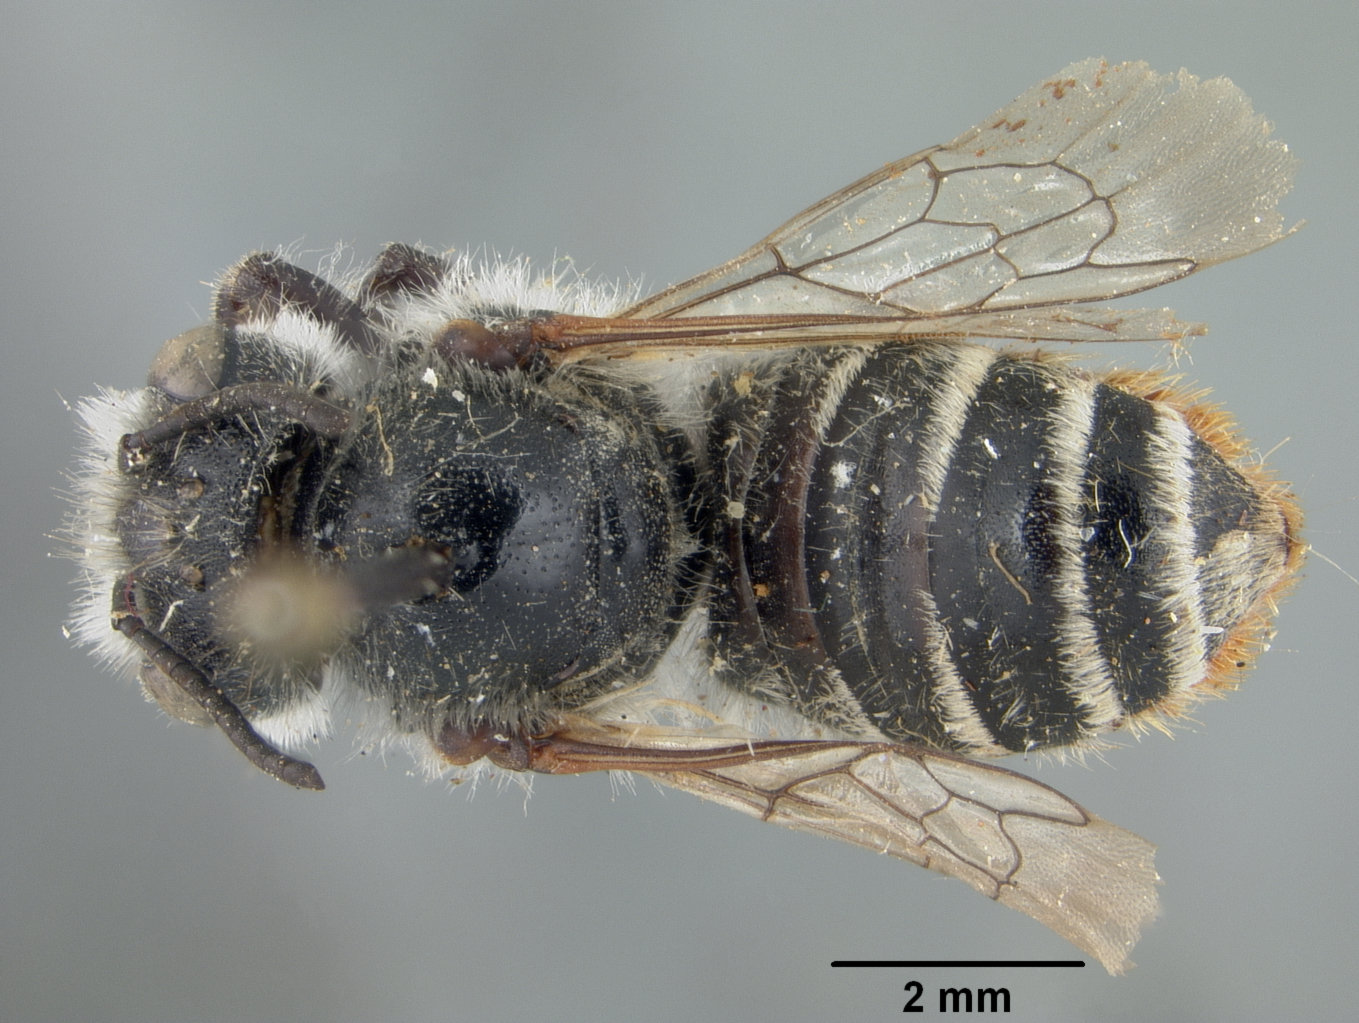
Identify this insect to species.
Megachile rupshuensis
